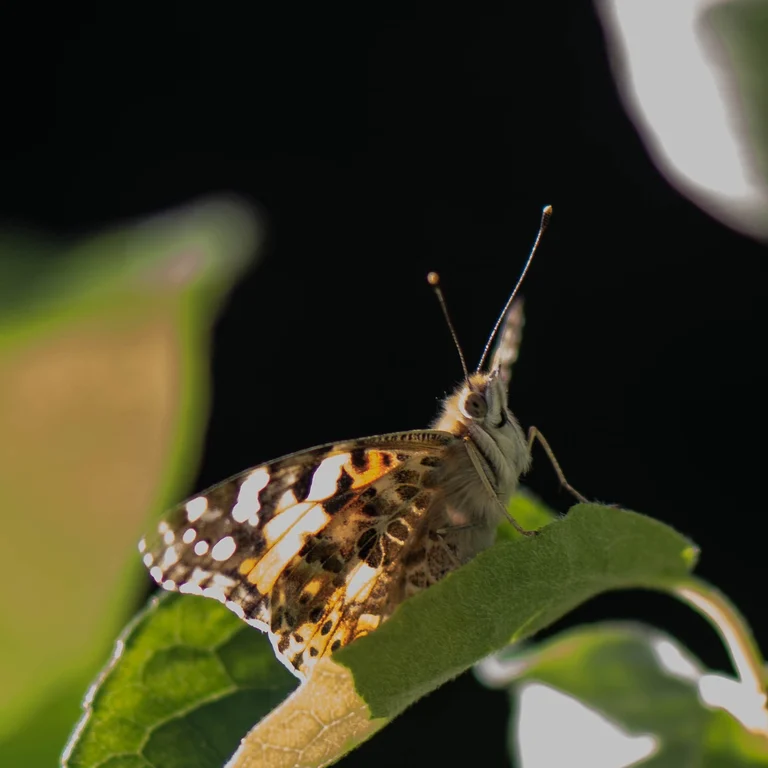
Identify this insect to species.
Vanessa cardui
